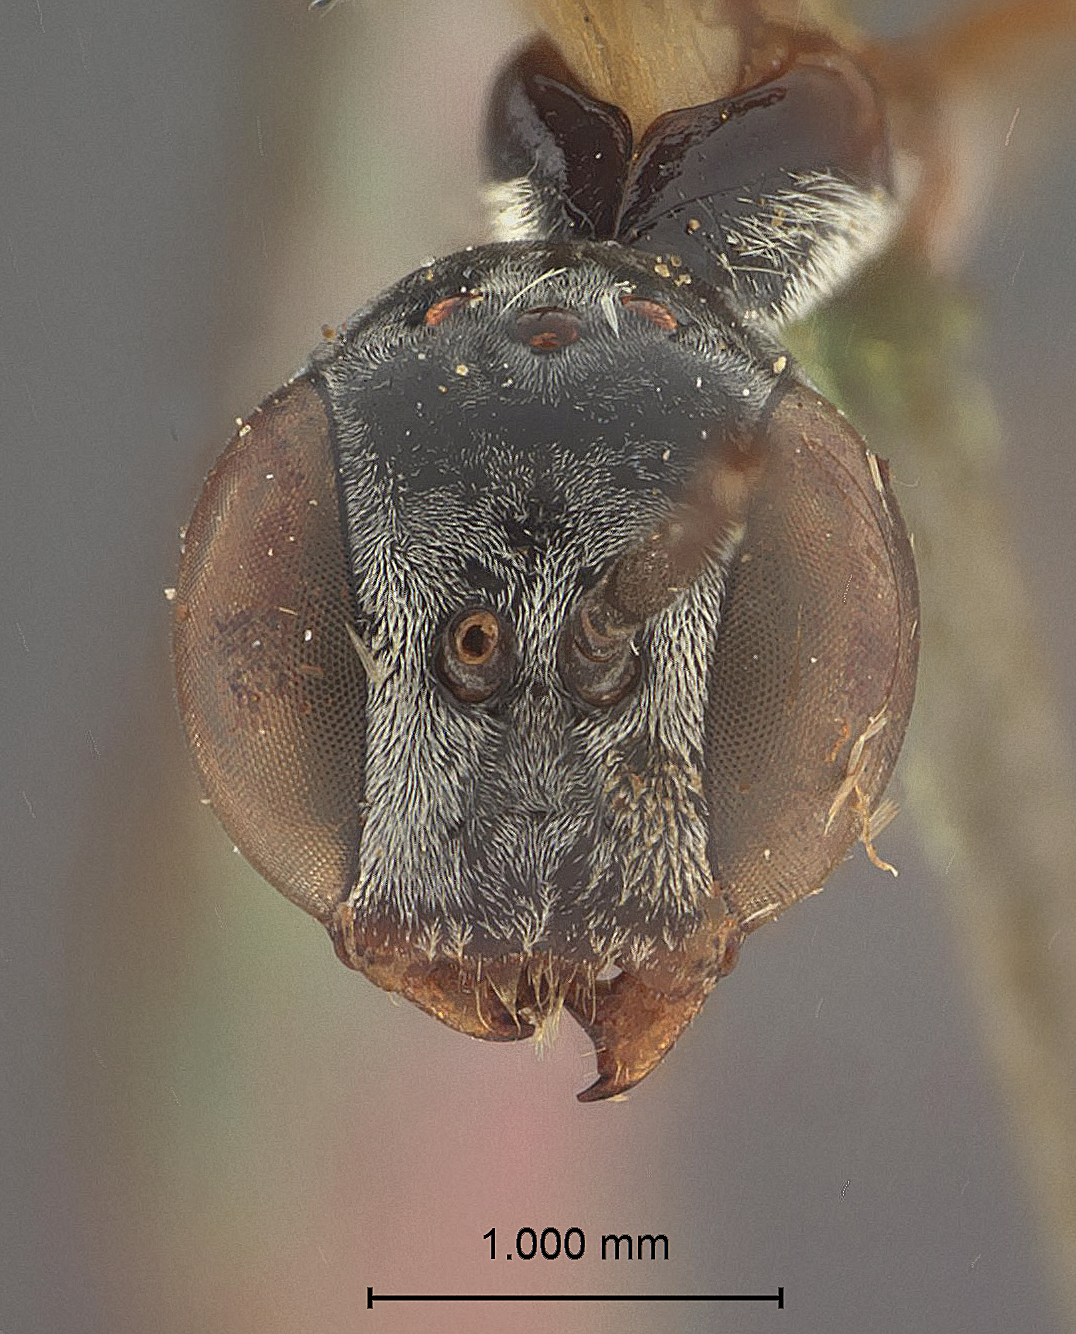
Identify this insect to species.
Gasteruption luzonense
